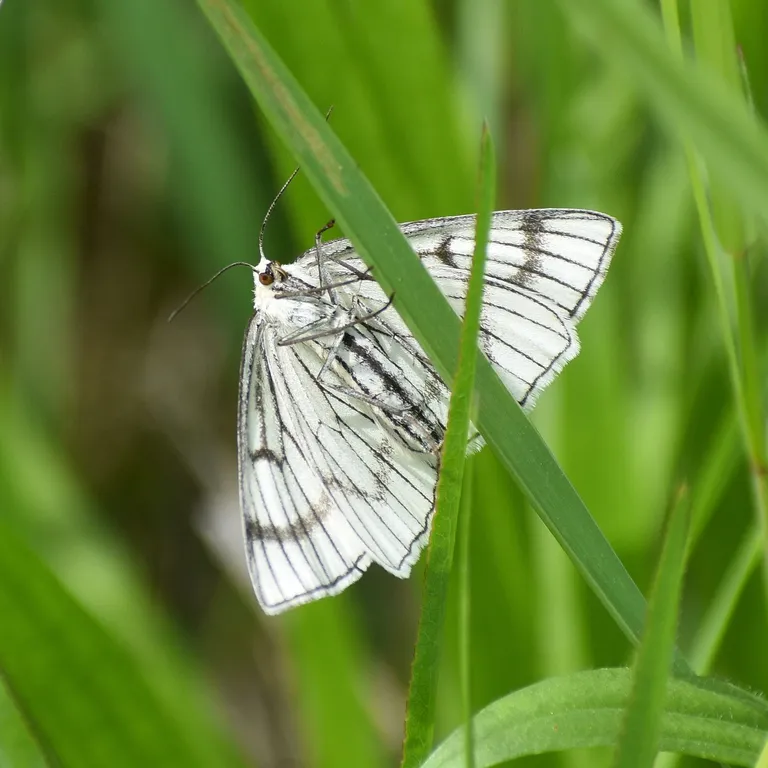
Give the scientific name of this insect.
Siona lineata
